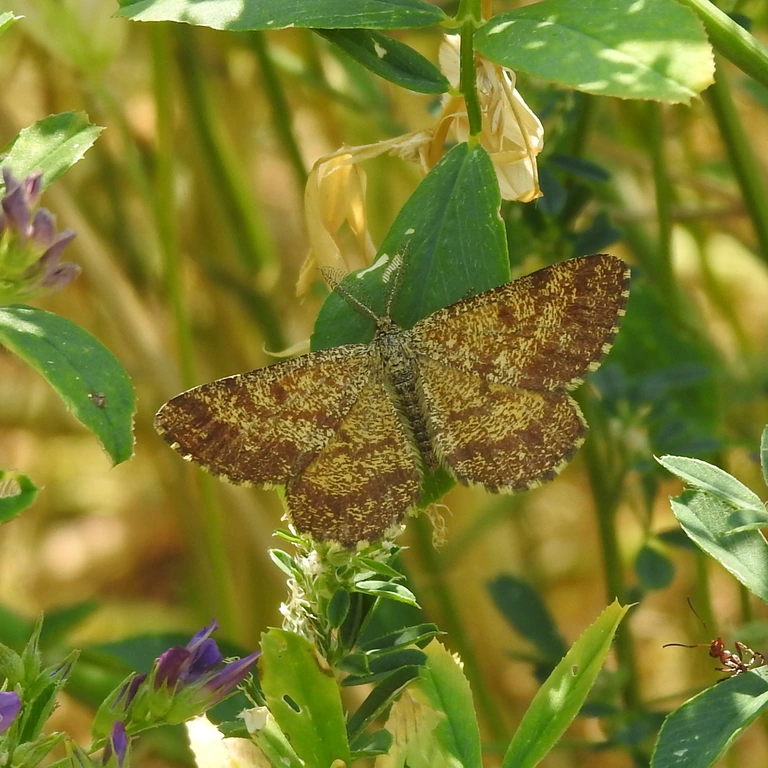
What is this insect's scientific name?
Ematurga atomaria
